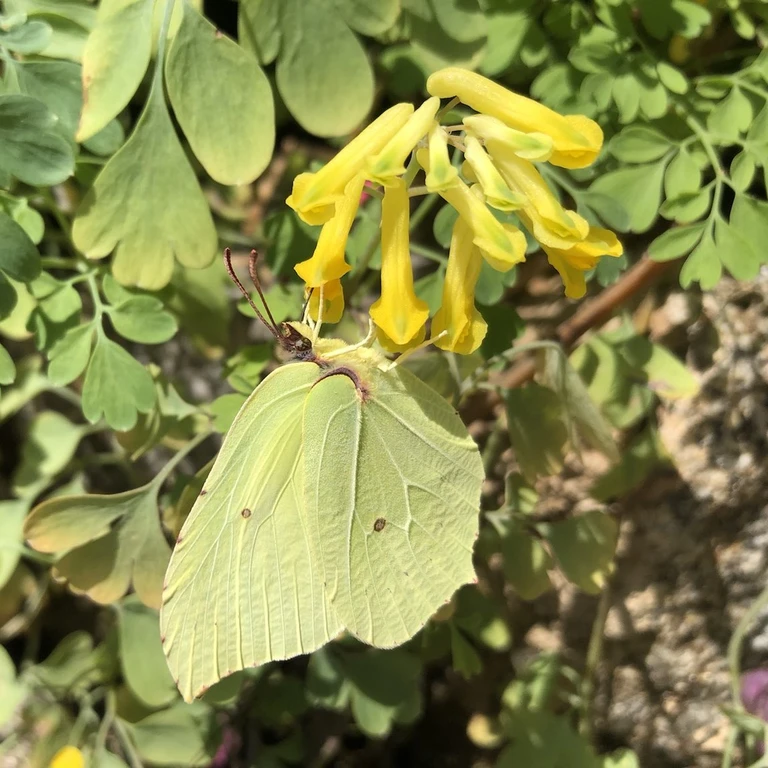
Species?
Gonepteryx rhamni
